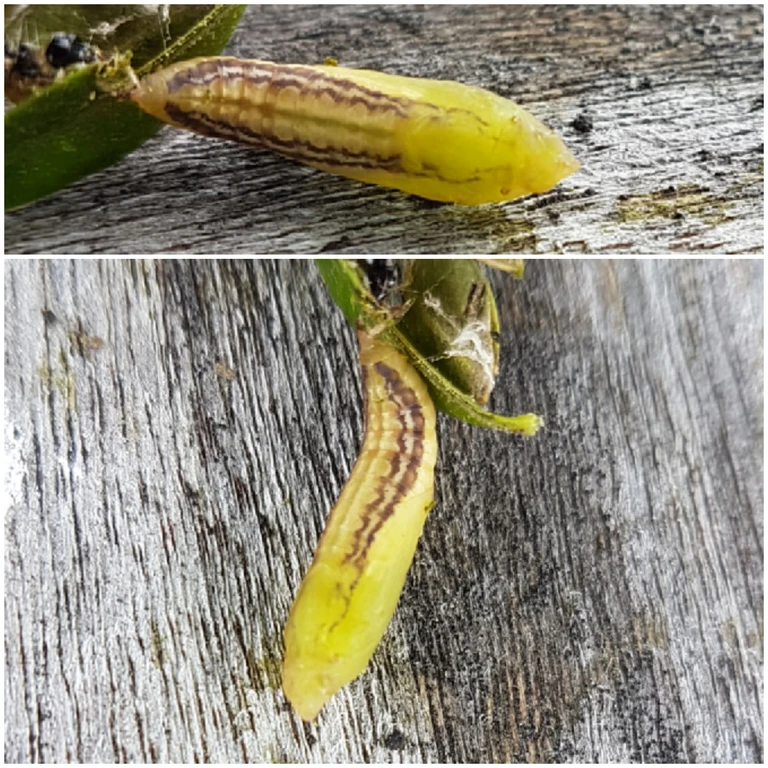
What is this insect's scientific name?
Cydalima perspectalis
